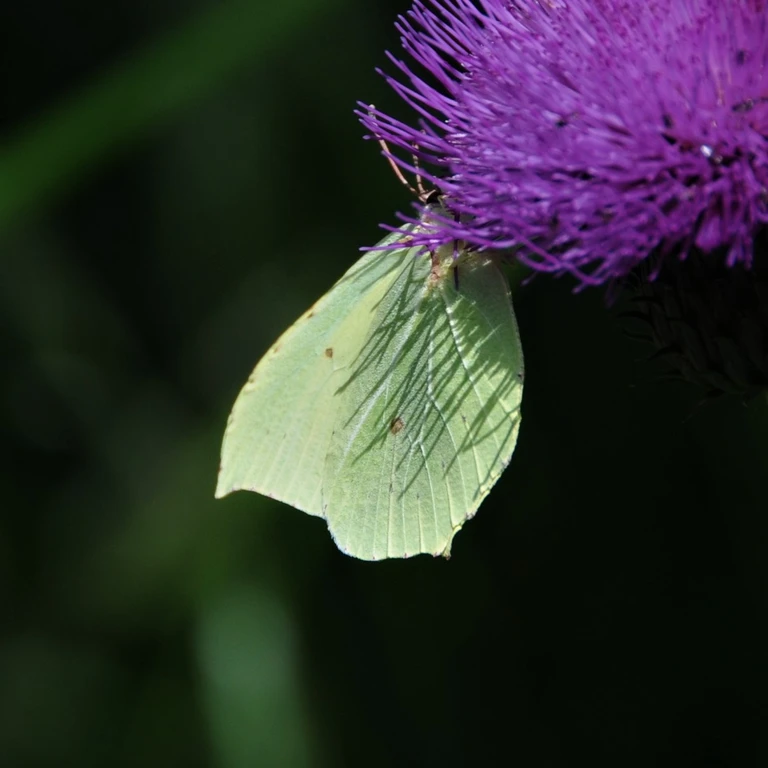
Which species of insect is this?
Gonepteryx rhamni
